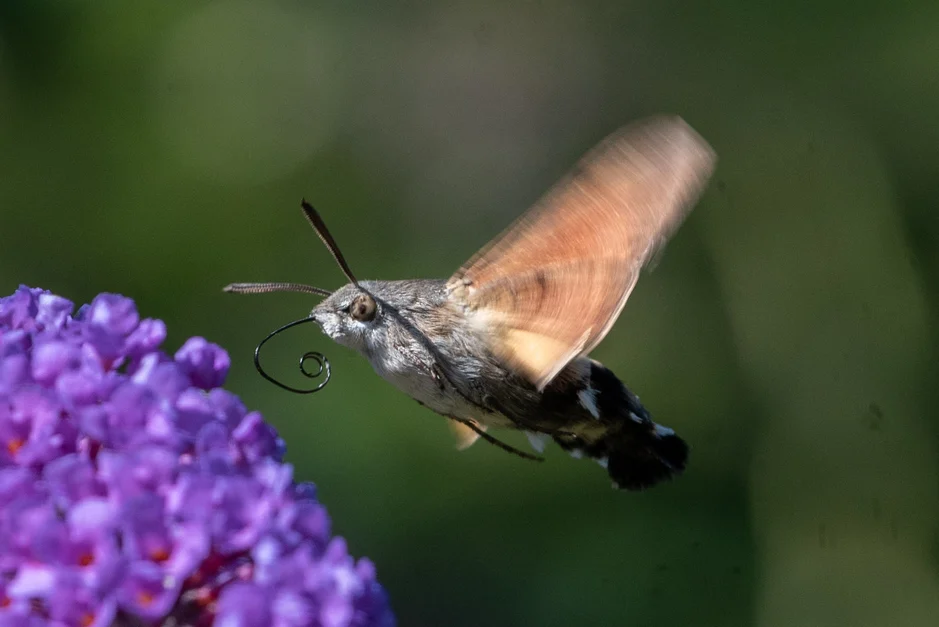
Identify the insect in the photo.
Macroglossum stellatarum
